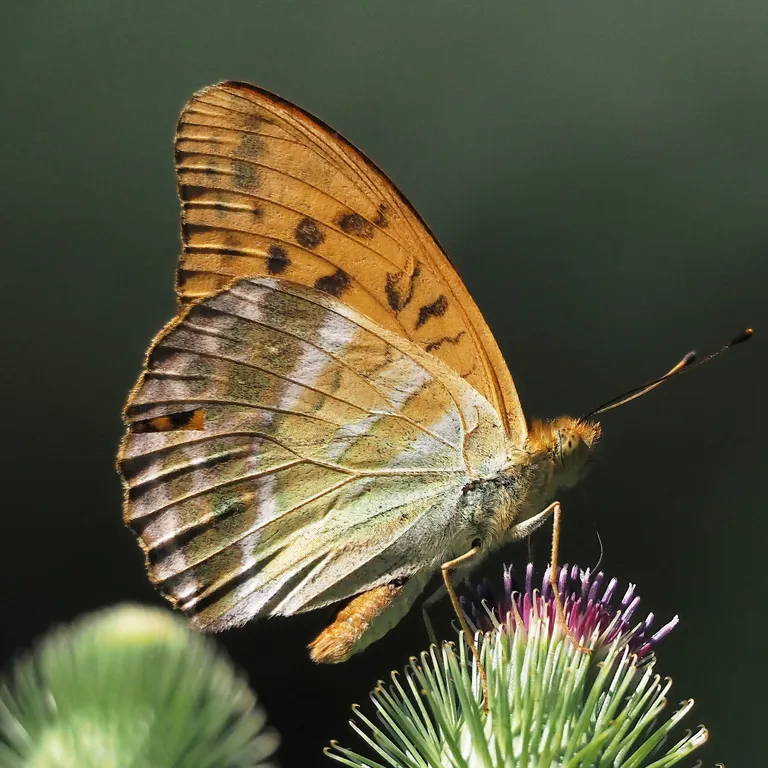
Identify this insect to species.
Argynnis paphia
